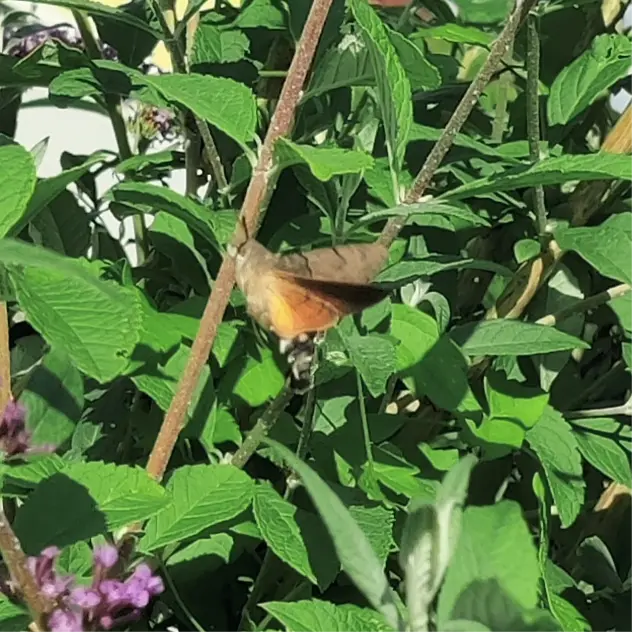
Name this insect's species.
Macroglossum stellatarum
